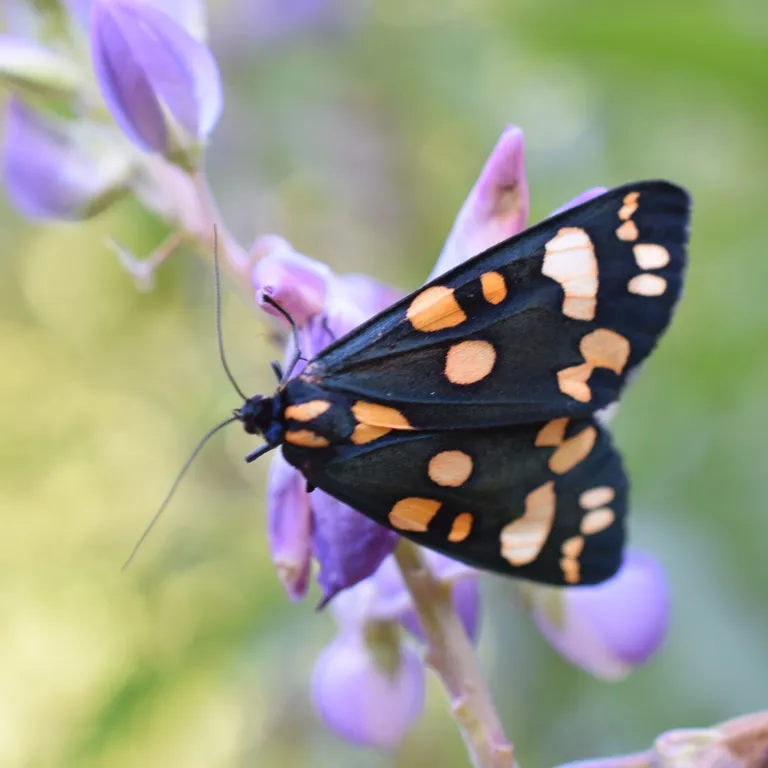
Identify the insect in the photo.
Callimorpha dominula
